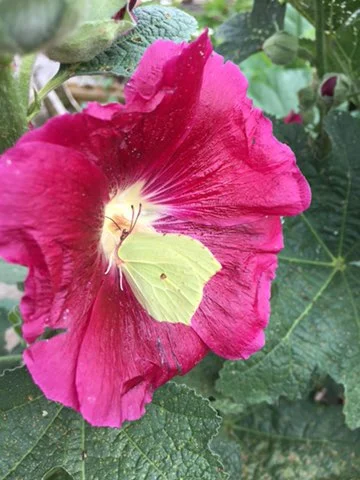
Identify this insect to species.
Gonepteryx rhamni
